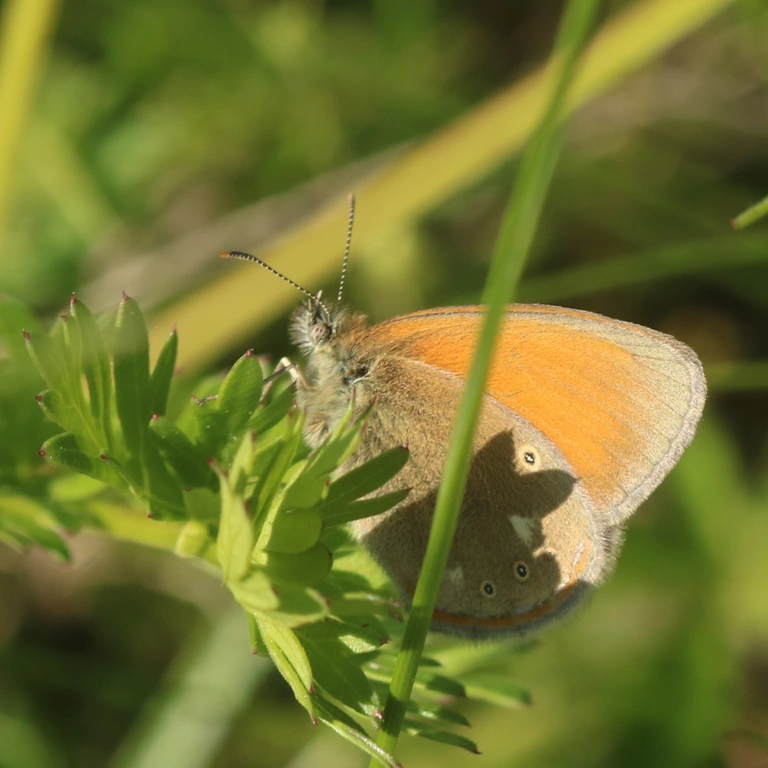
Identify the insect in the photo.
Coenonympha glycerion (also Coenonympha iphis)
